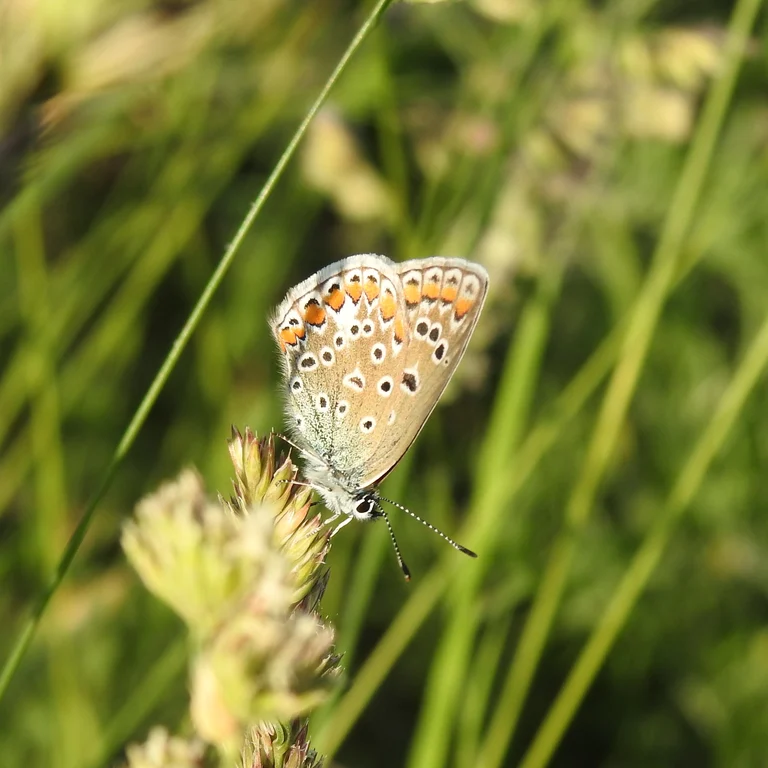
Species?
Polyommatus icarus
